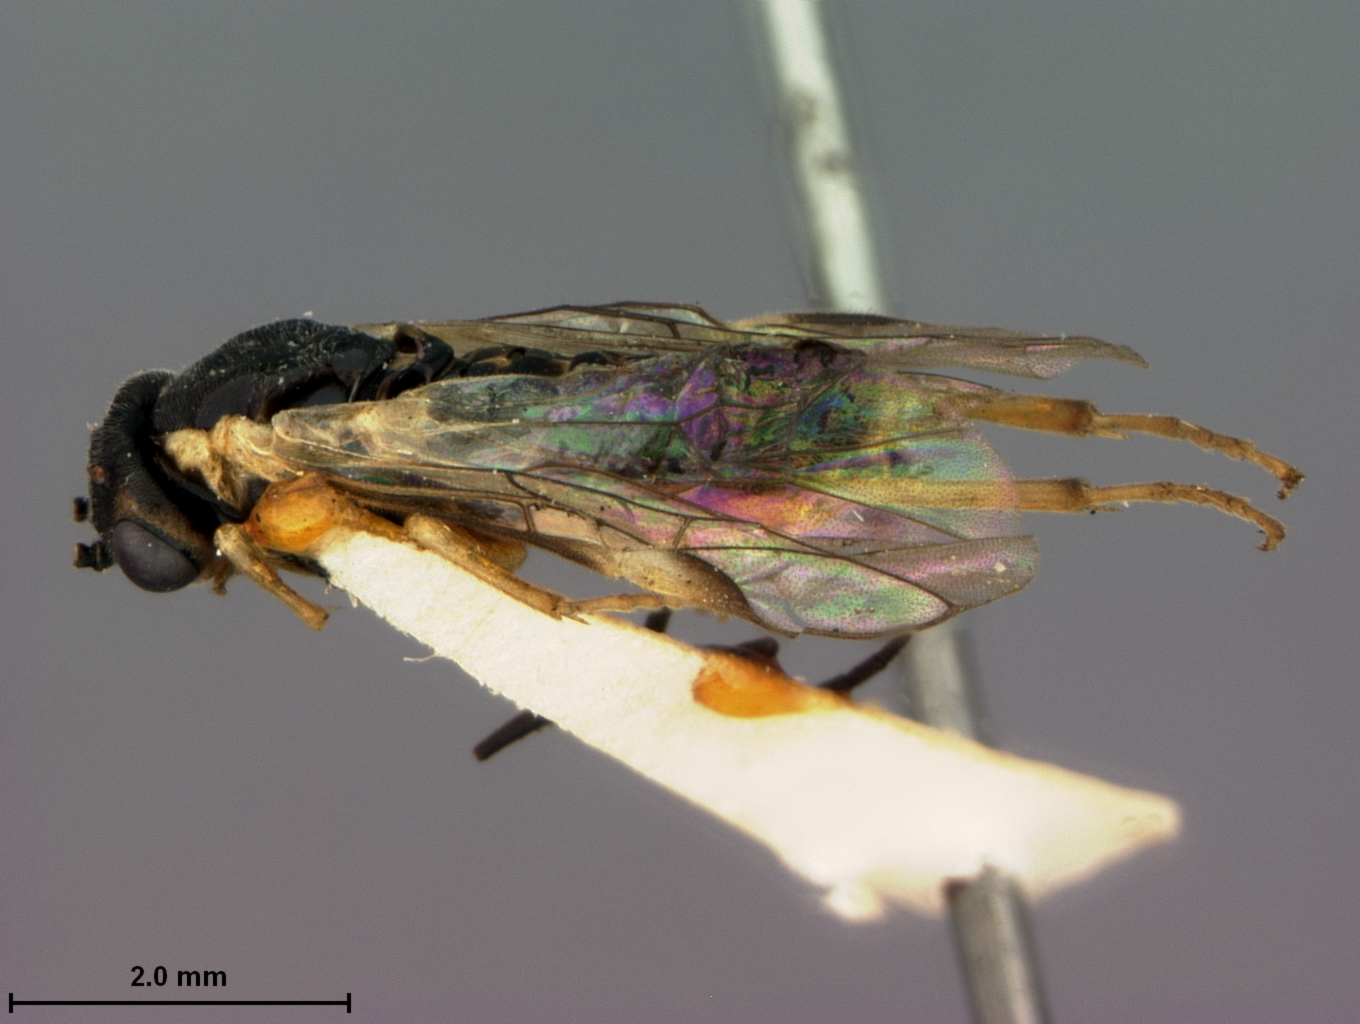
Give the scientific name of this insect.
Pontania leavitti
